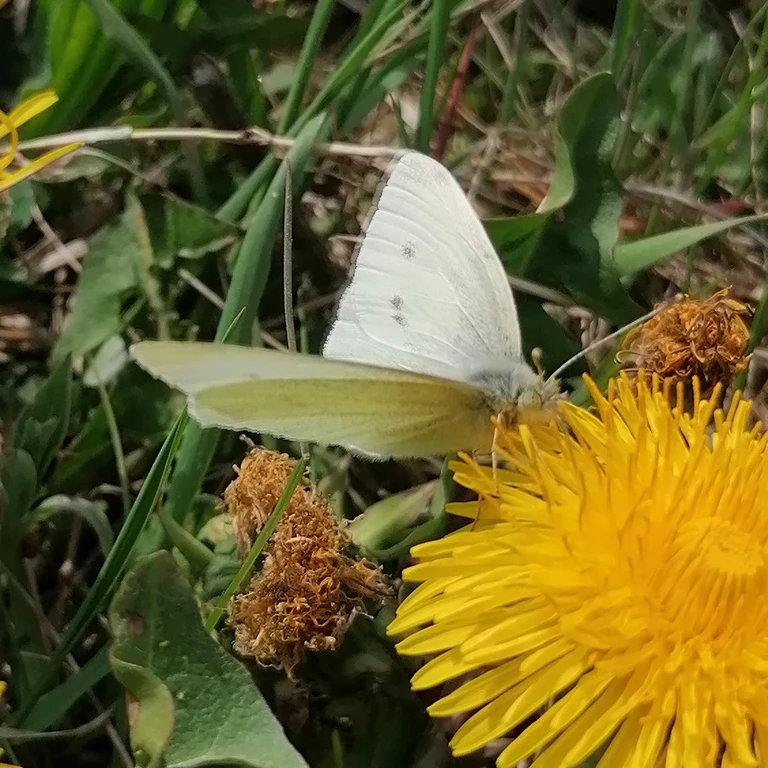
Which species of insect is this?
Pieris rapae
